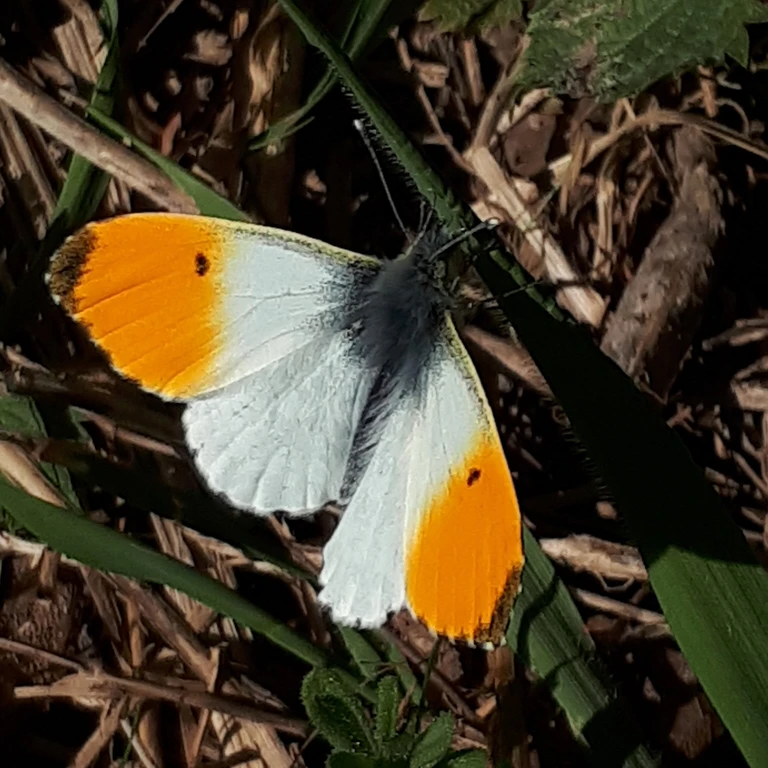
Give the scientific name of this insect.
Anthocharis cardamines
